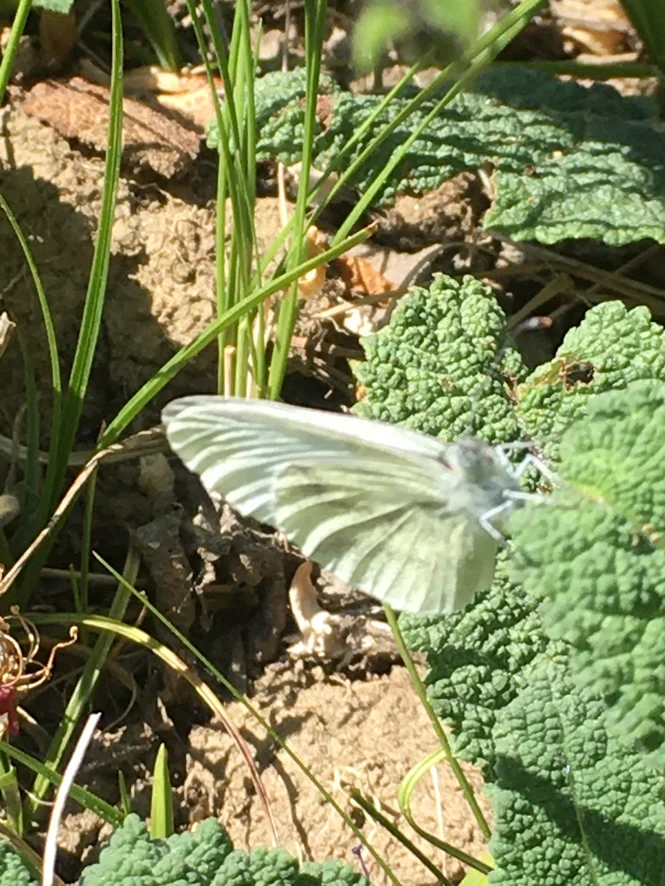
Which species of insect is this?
Leptidea sinapis/juvernica
